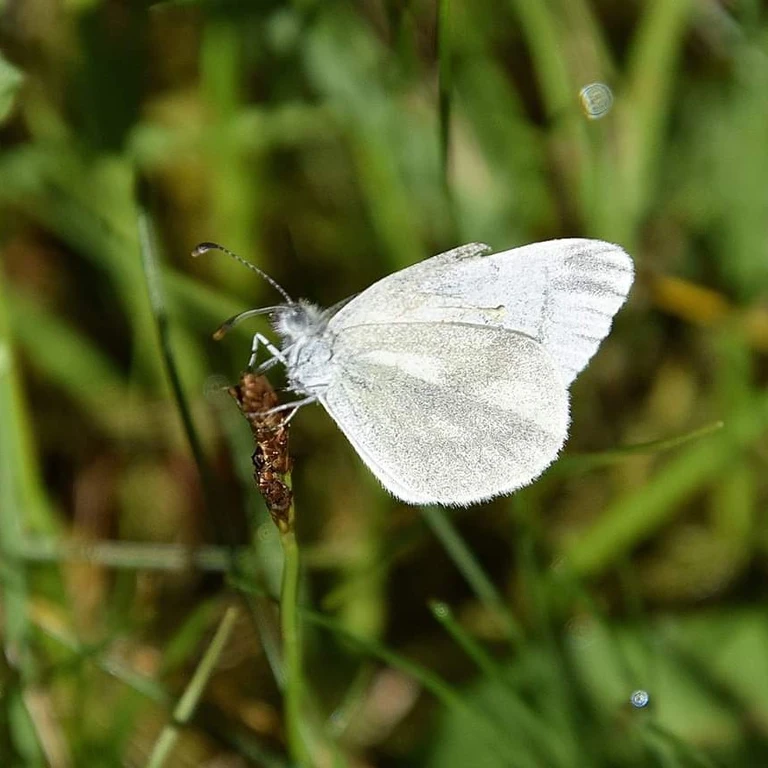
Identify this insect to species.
Leptidea sinapis/juvernica
